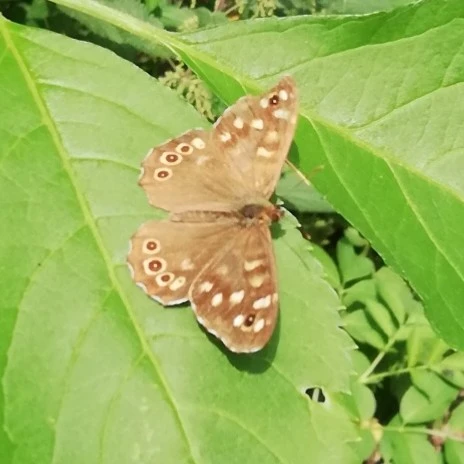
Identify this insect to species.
Pararge aegeria
